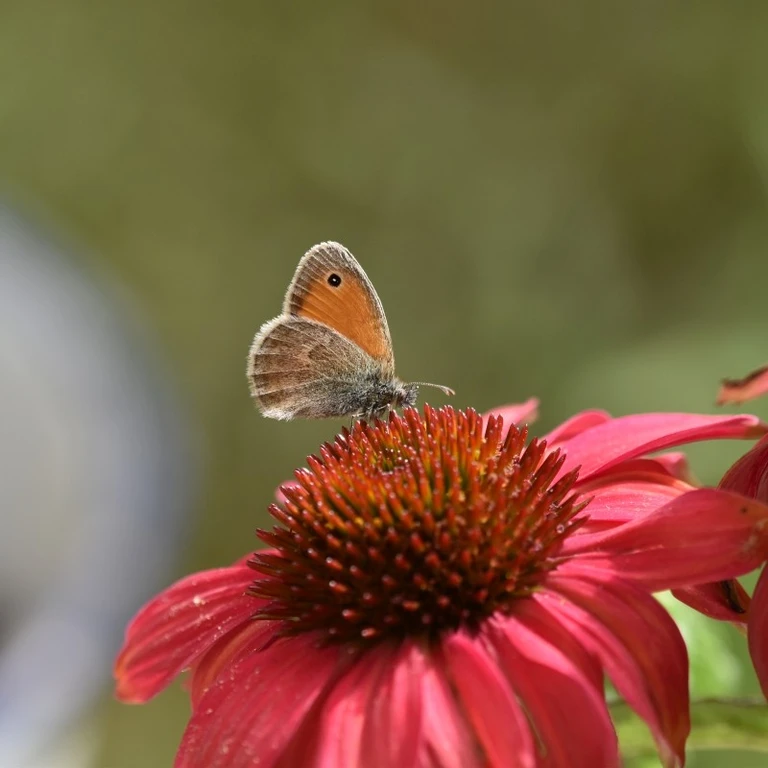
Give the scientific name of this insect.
Coenonympha pamphilus
